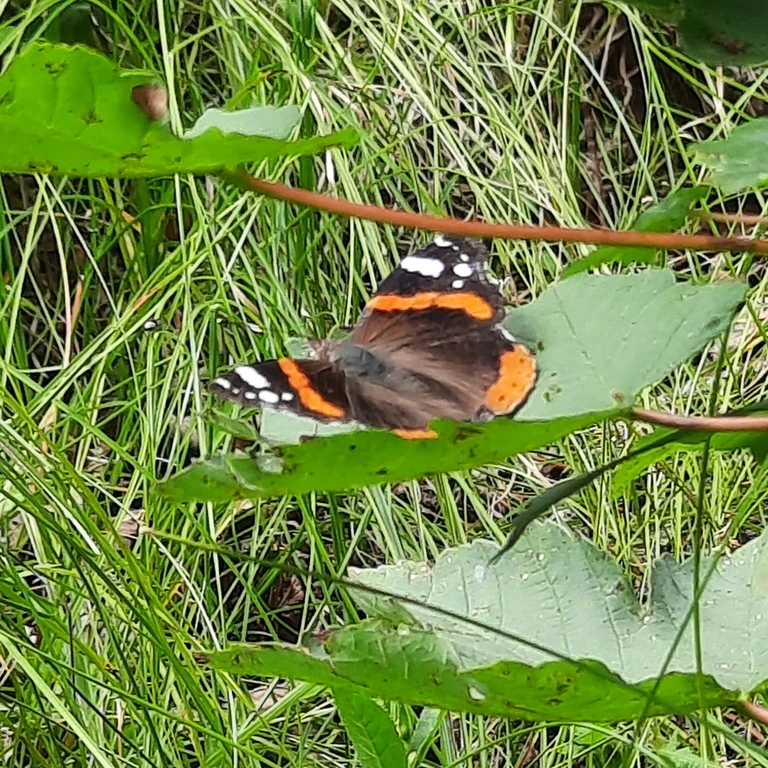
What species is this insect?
Vanessa atalanta
